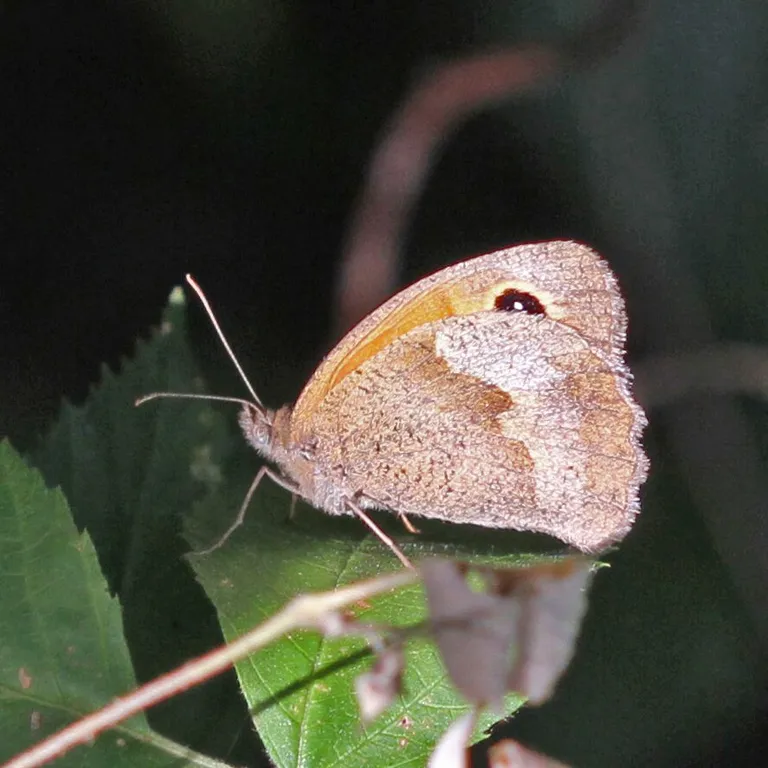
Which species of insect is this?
Maniola jurtina
